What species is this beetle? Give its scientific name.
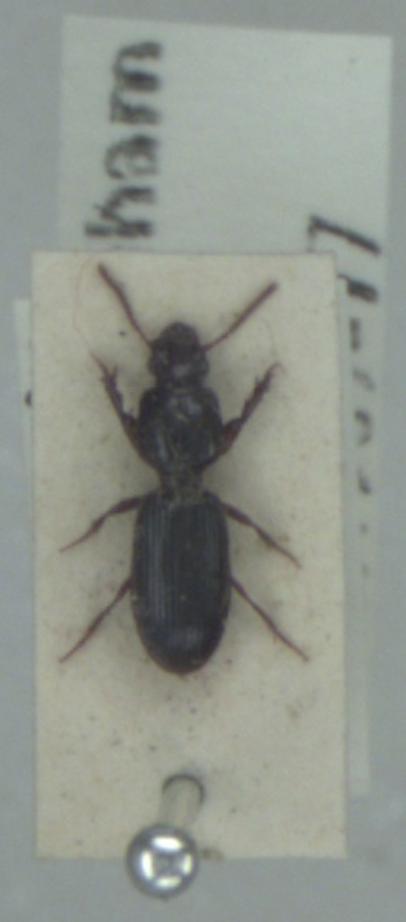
Clivina fossor
